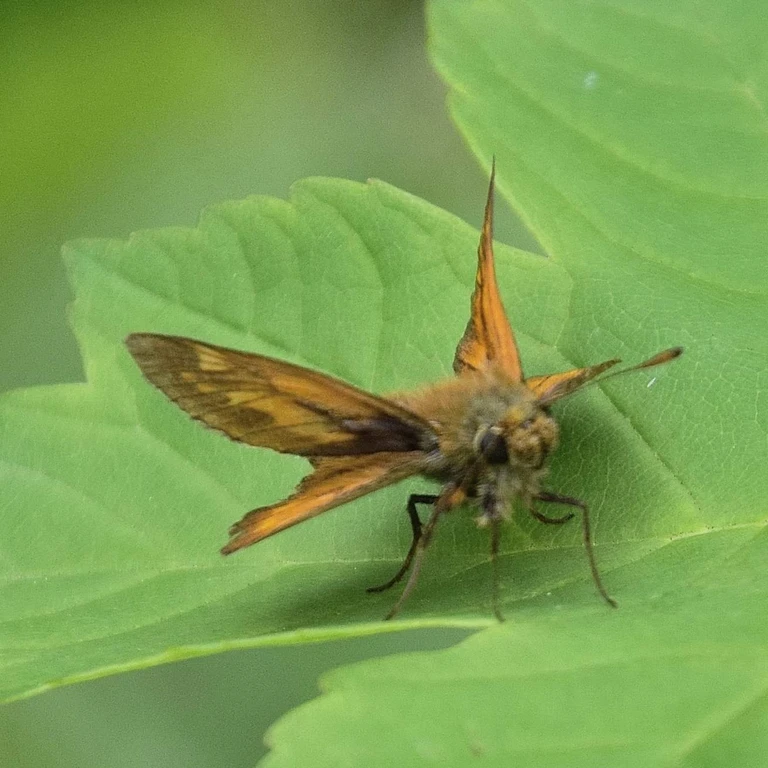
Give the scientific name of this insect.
Ochlodes sylvanus (also Ochlodes venata)
